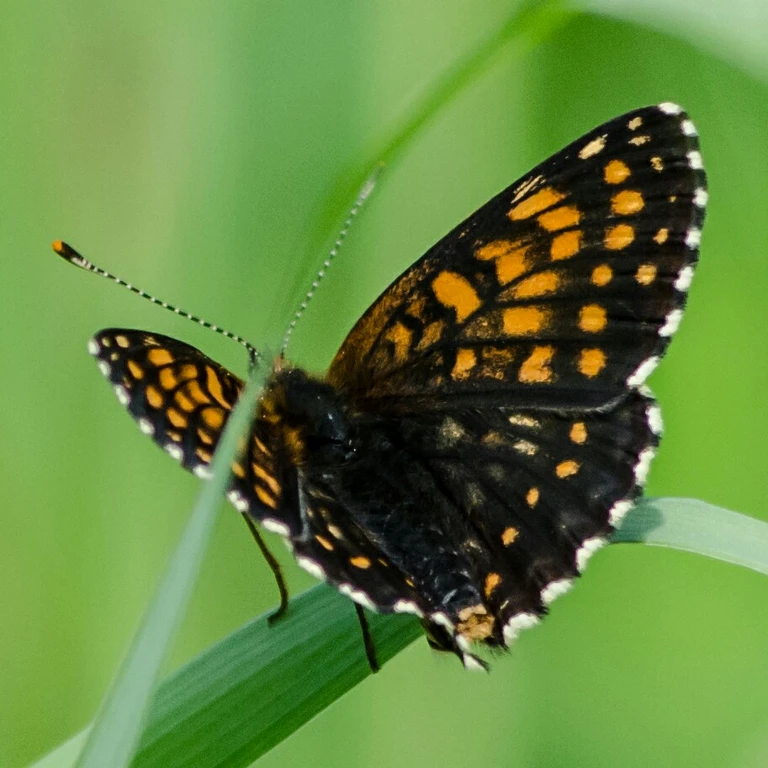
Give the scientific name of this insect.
Melitaea diamina
